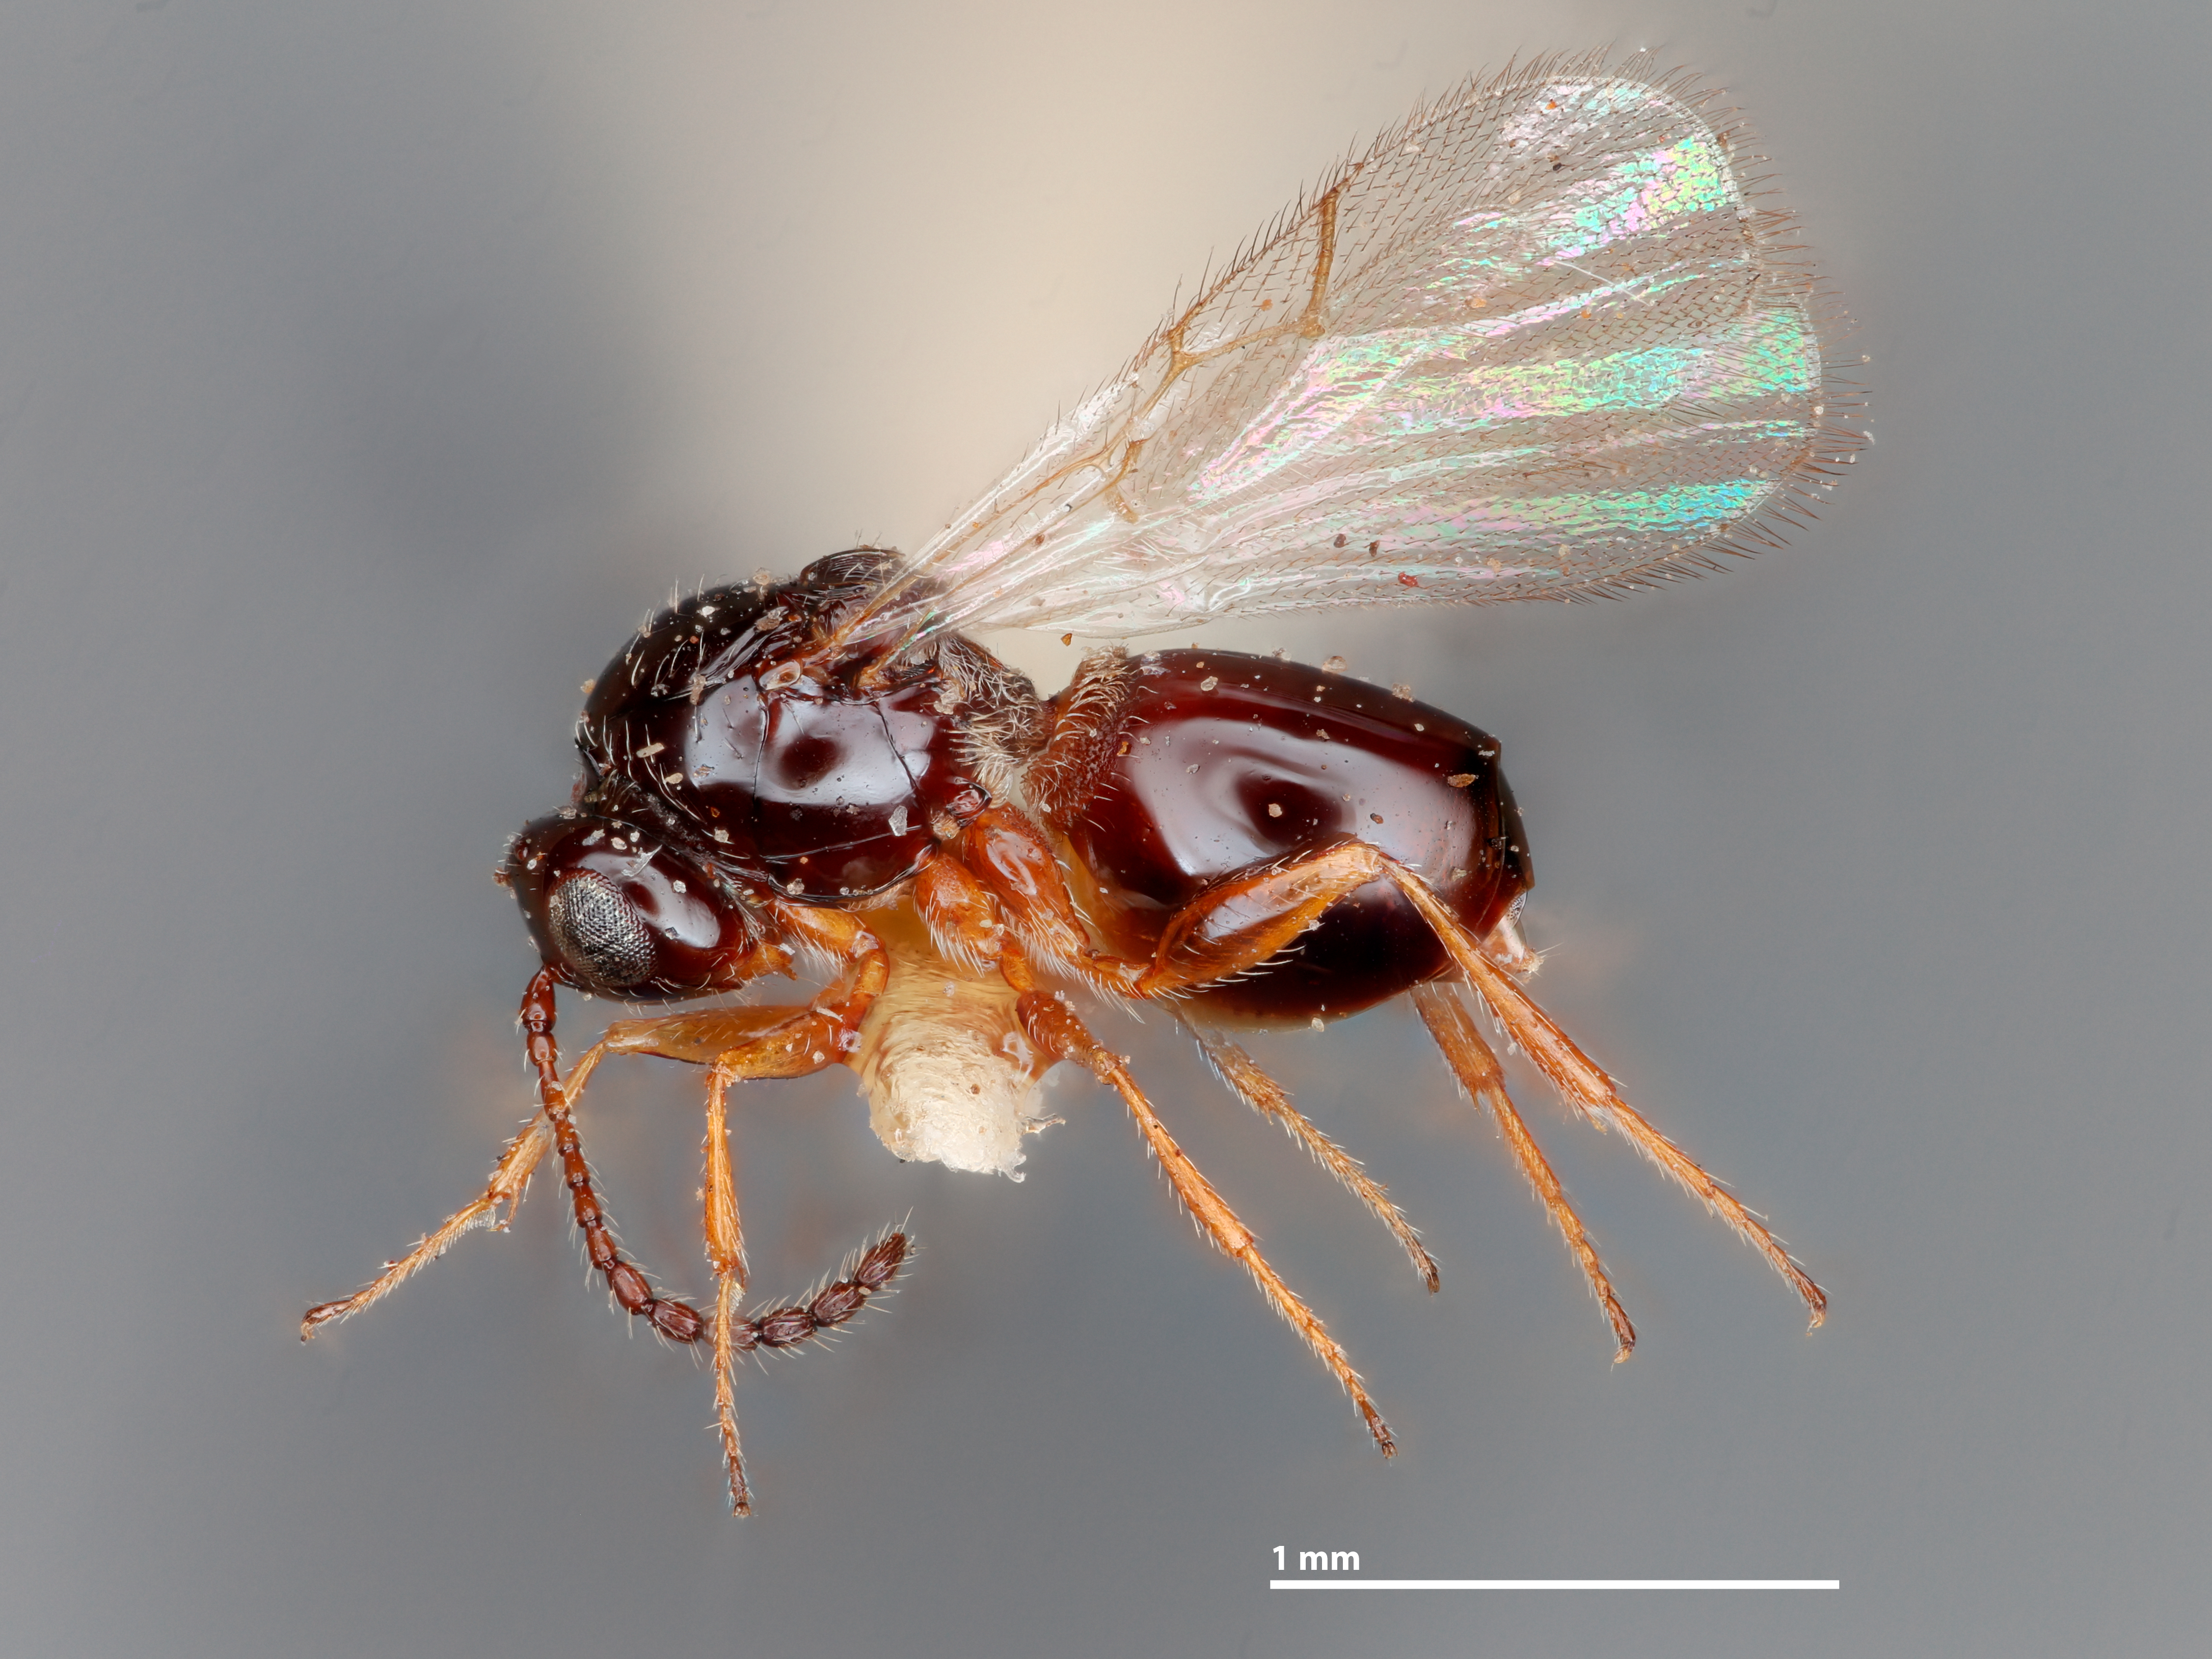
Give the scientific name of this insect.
Hexaplasta websteri
